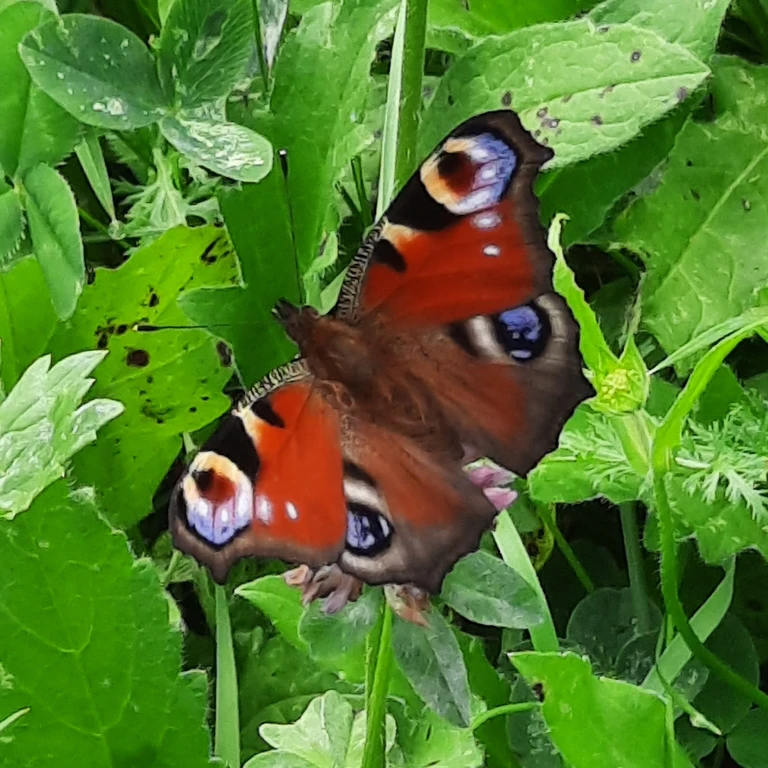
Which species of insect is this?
Aglais io
